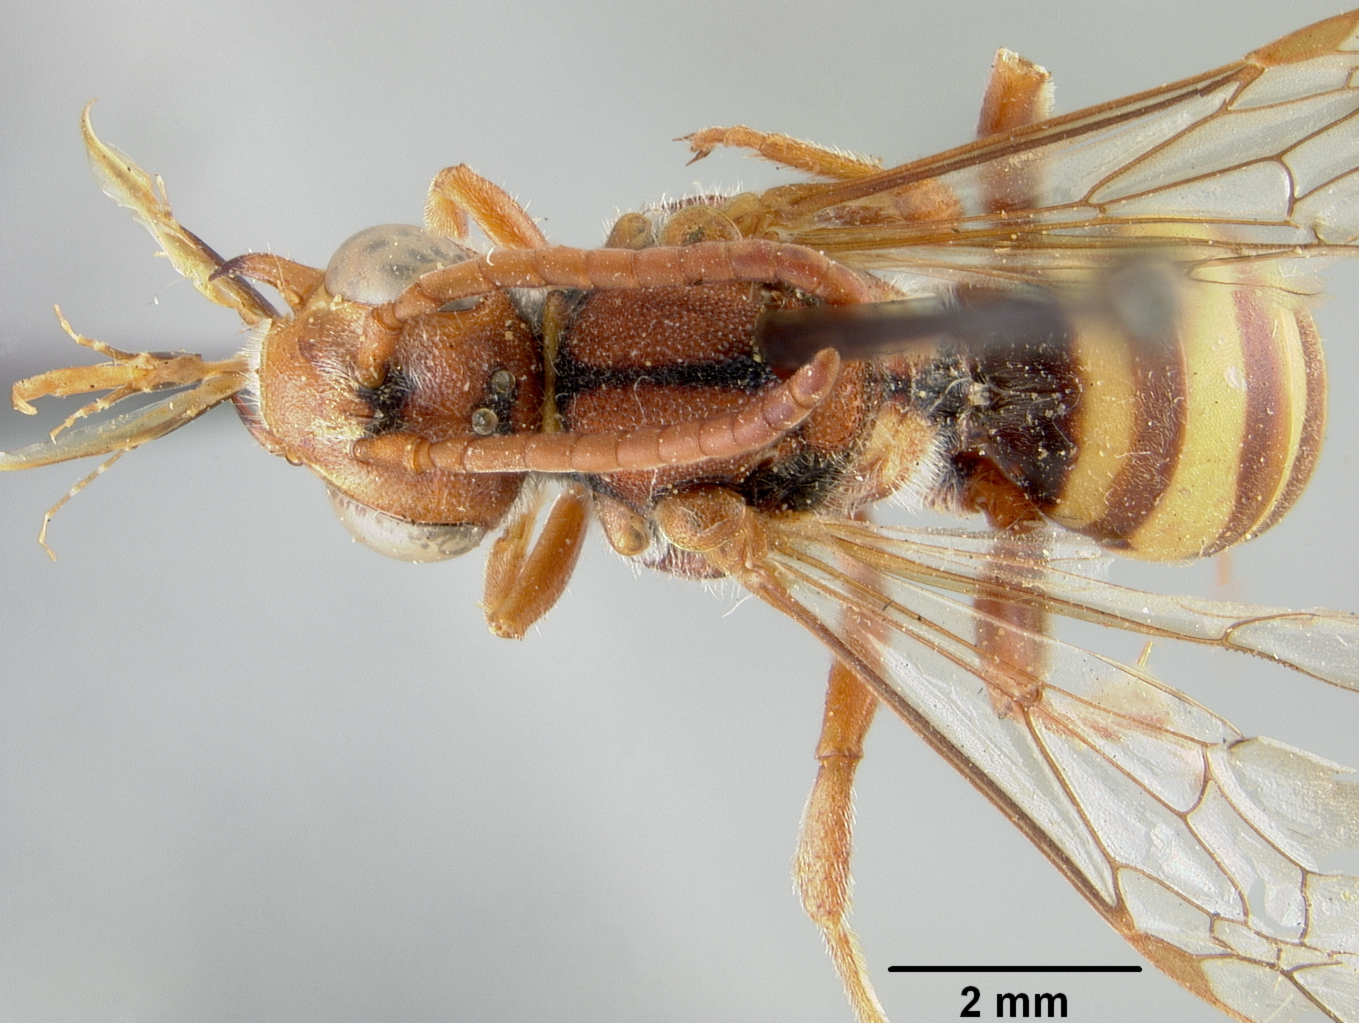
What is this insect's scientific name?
Nomada rhodoxantha
